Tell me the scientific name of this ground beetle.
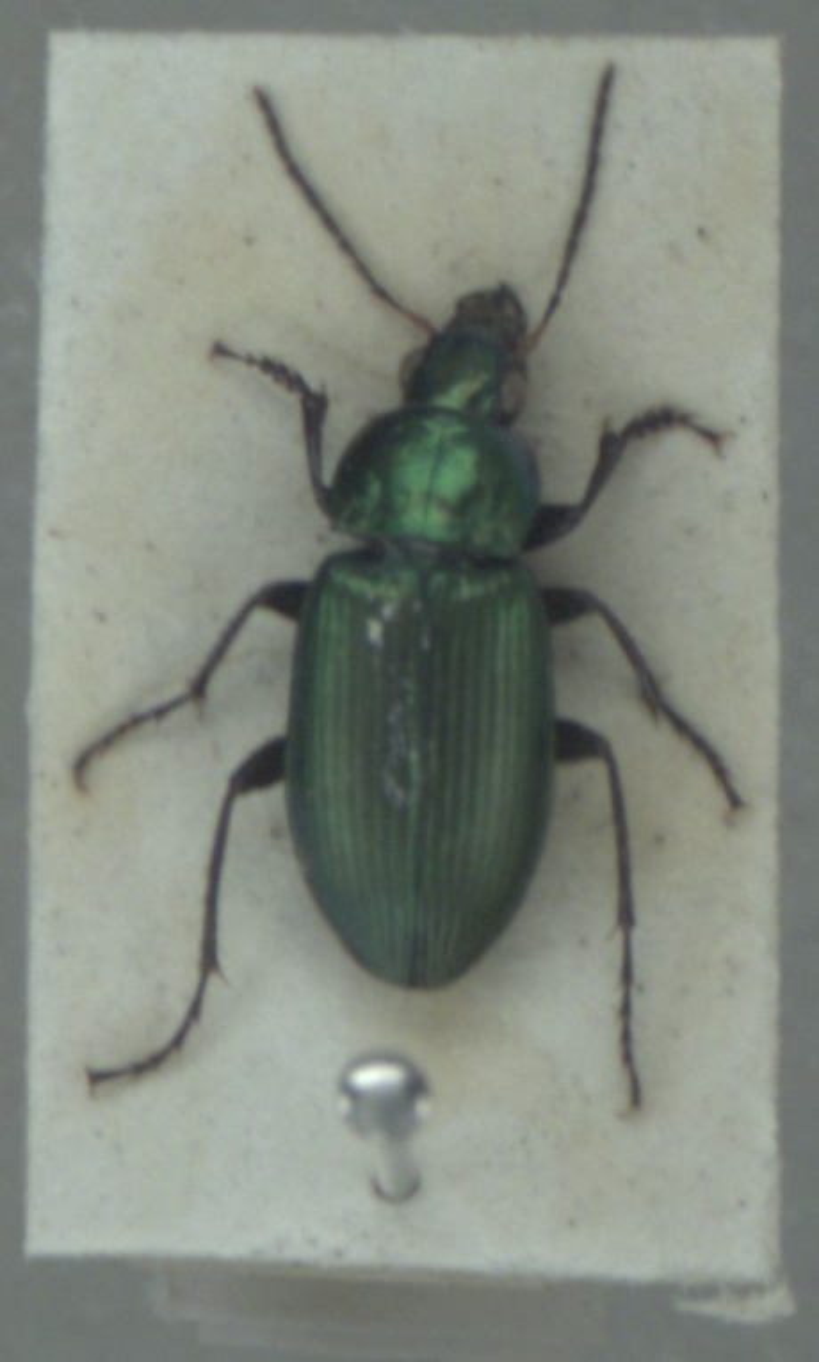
Poecilus cupreus
